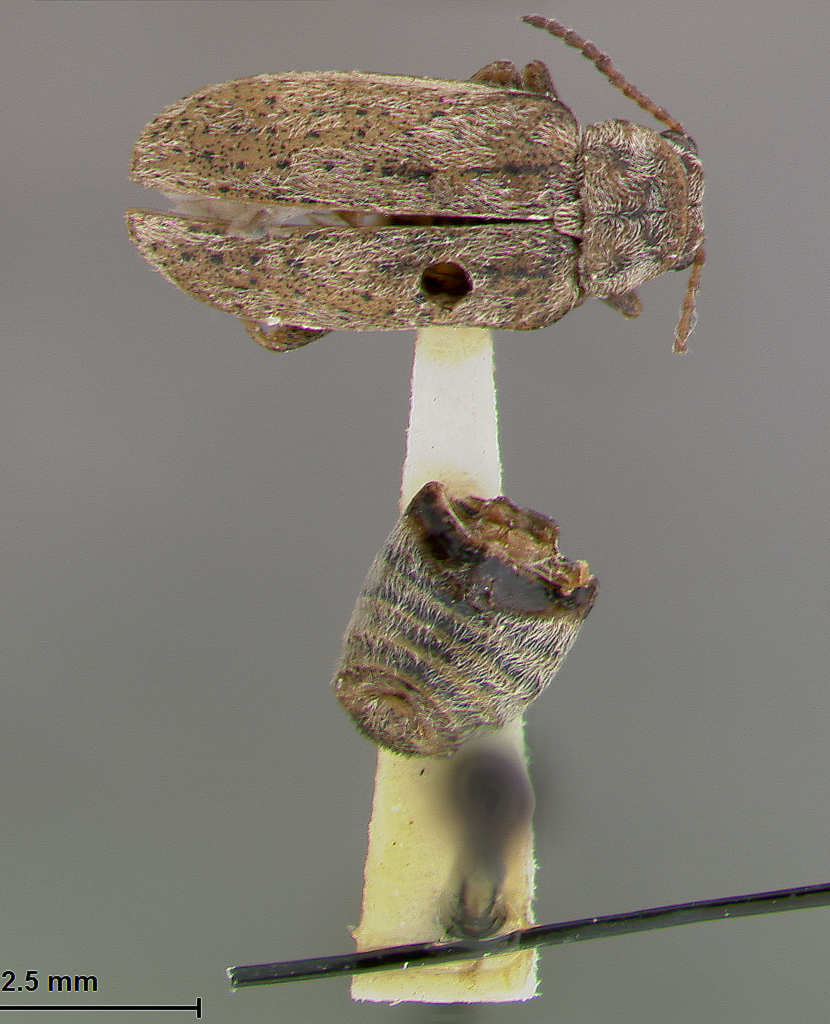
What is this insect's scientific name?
Monoxia grisea
